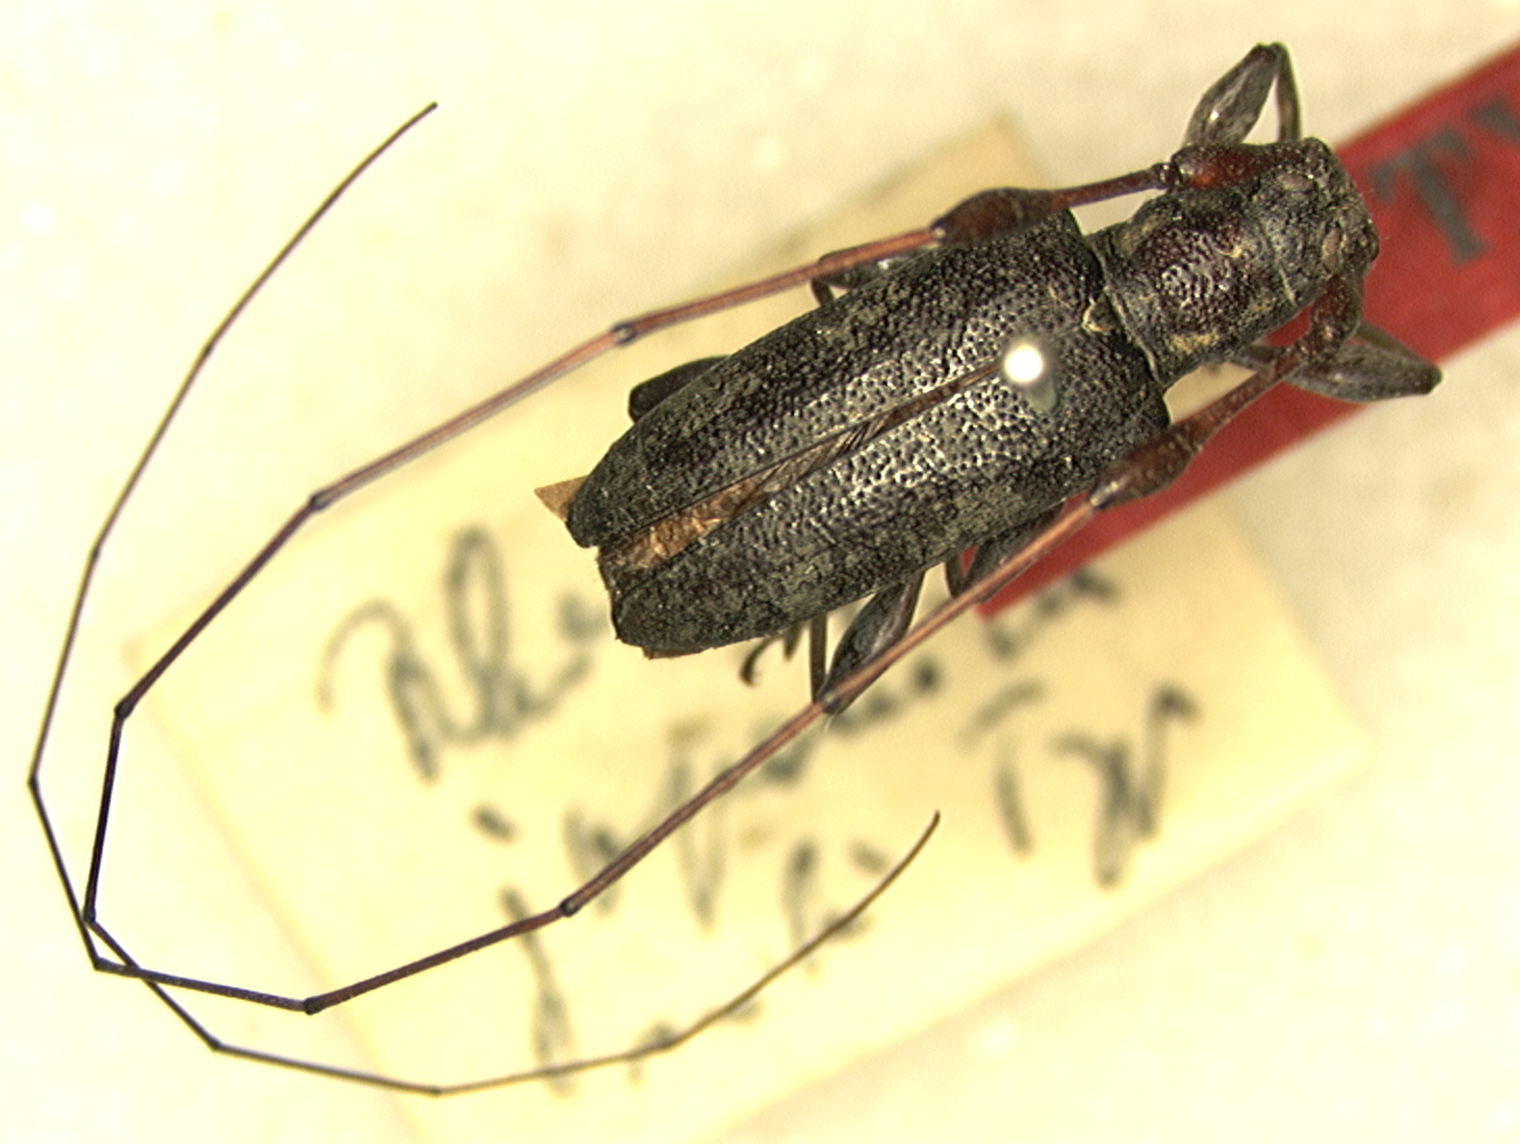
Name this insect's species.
Rhodopina japonica (also Rhodopis japonica)
